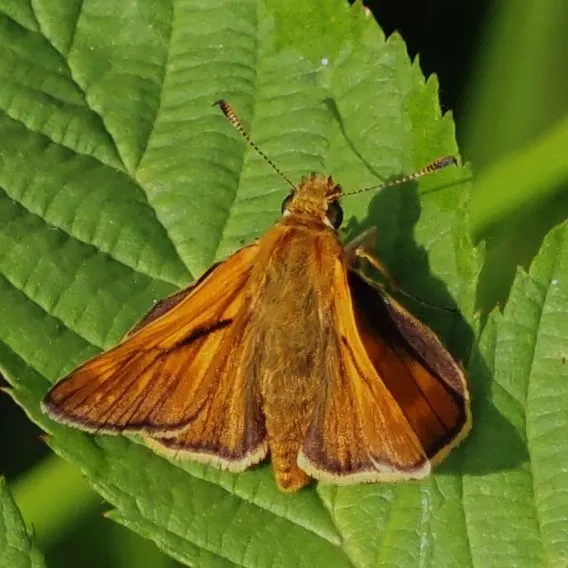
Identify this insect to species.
Ochlodes sylvanus (also Ochlodes venata)
